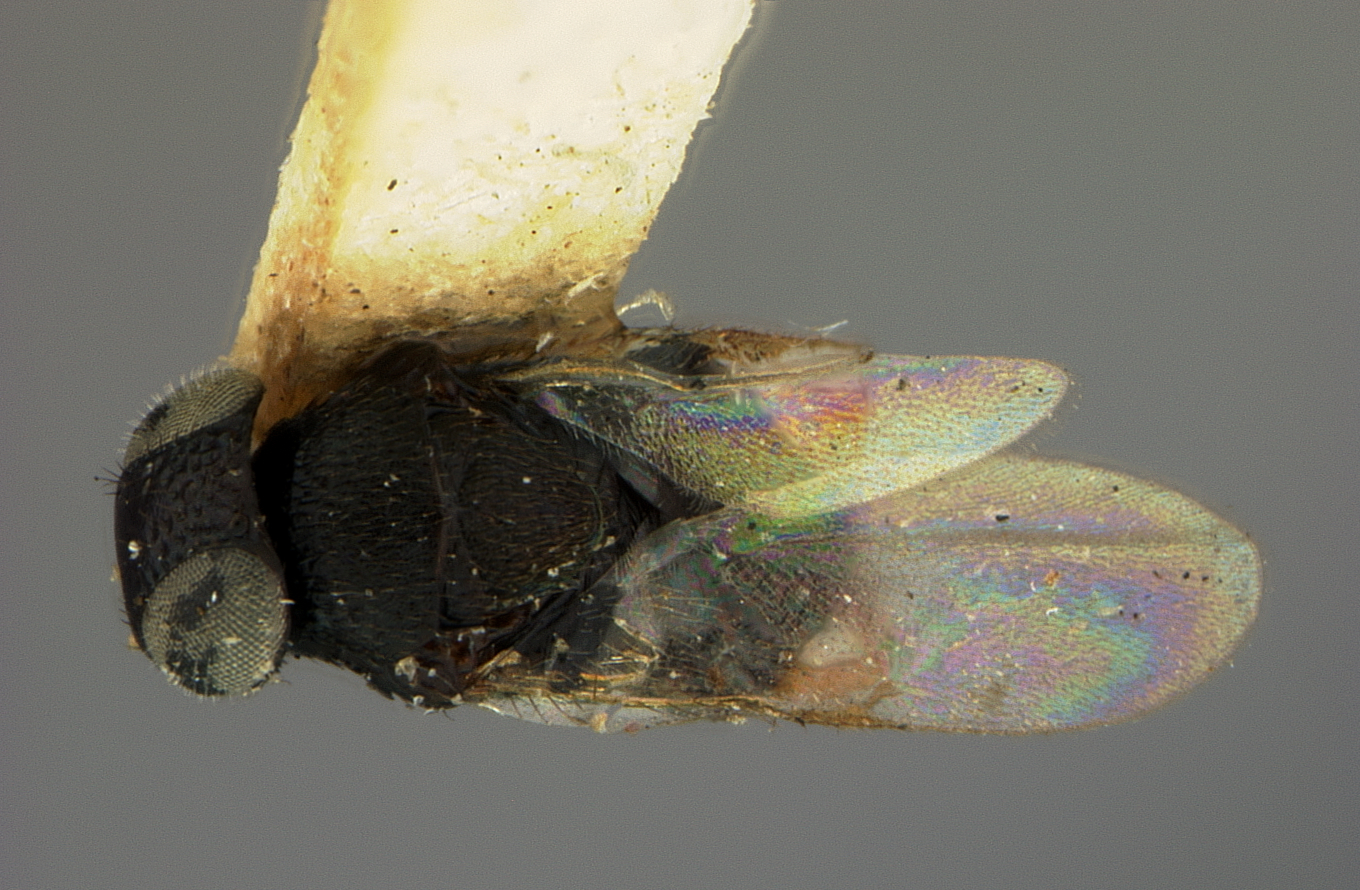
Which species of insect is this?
Rhytidothorax marlatti
